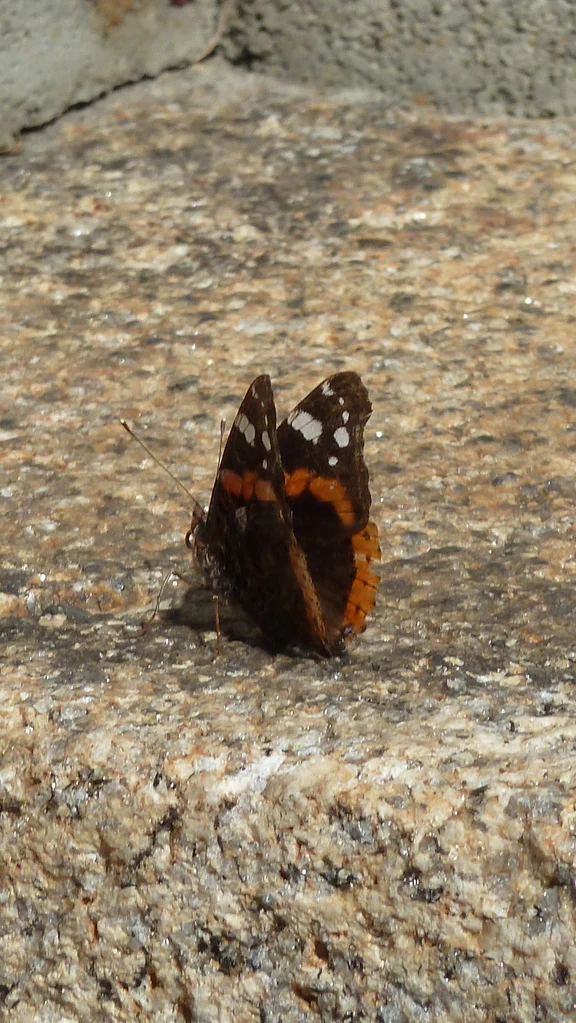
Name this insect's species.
Vanessa atalanta
